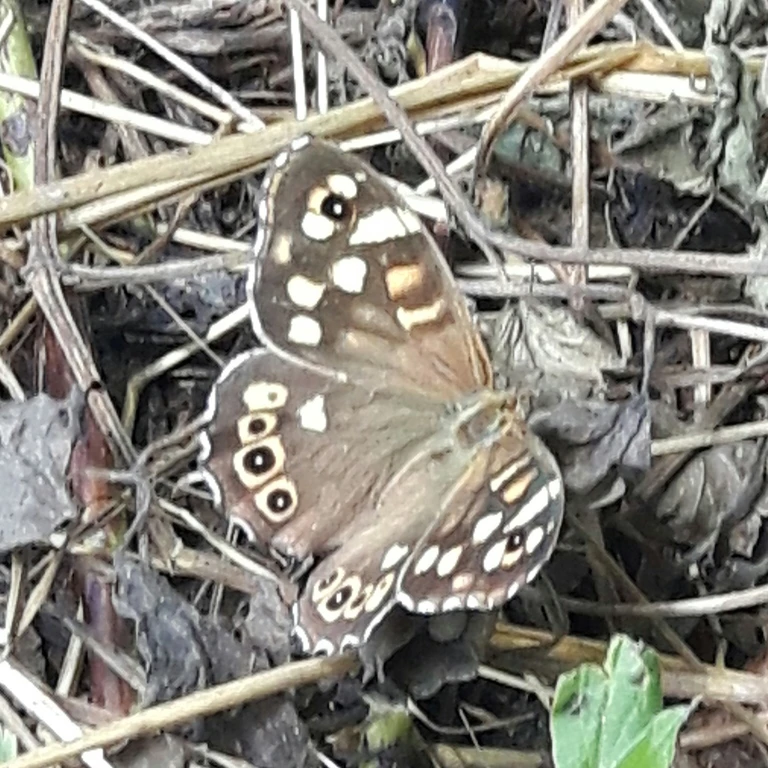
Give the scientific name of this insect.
Pararge aegeria
